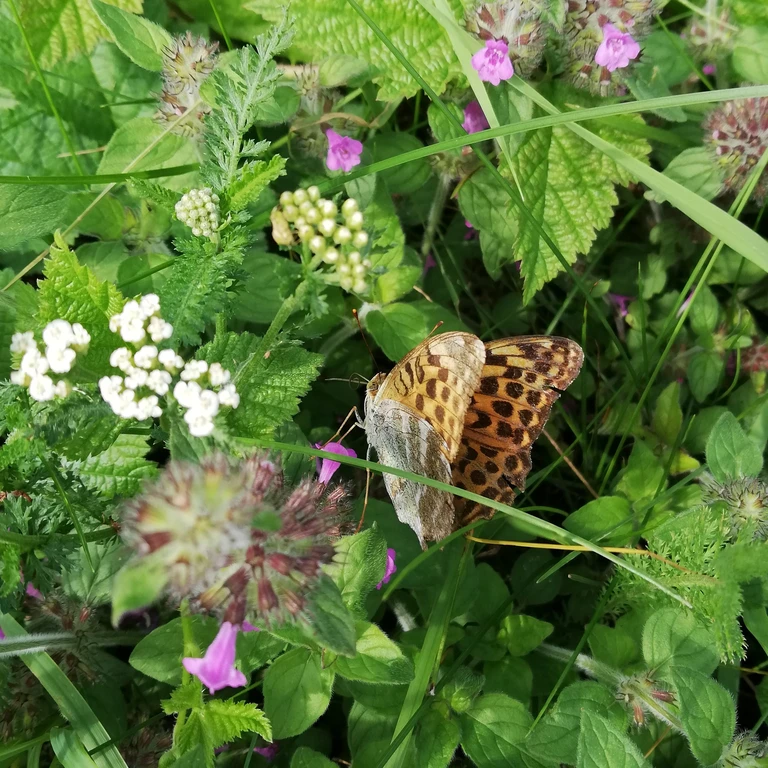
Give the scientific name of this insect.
Argynnis paphia
